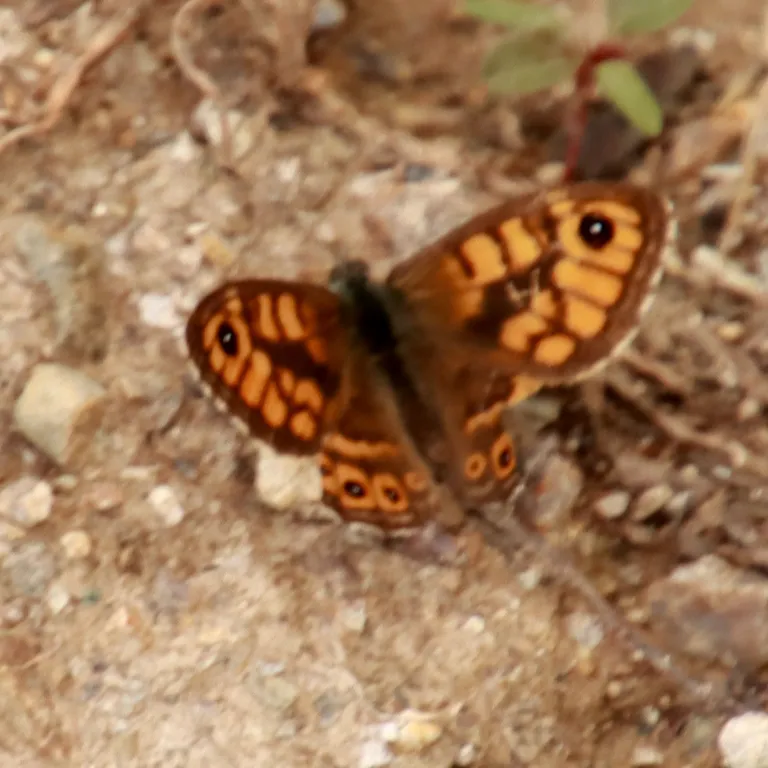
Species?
Lasiommata megera (also Pararge megera)
